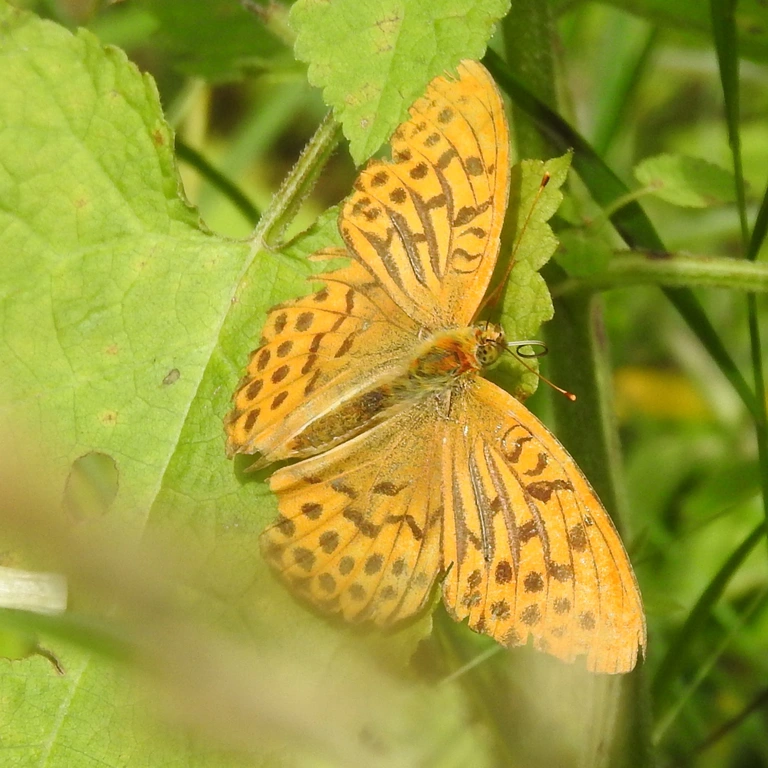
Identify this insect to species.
Argynnis paphia
